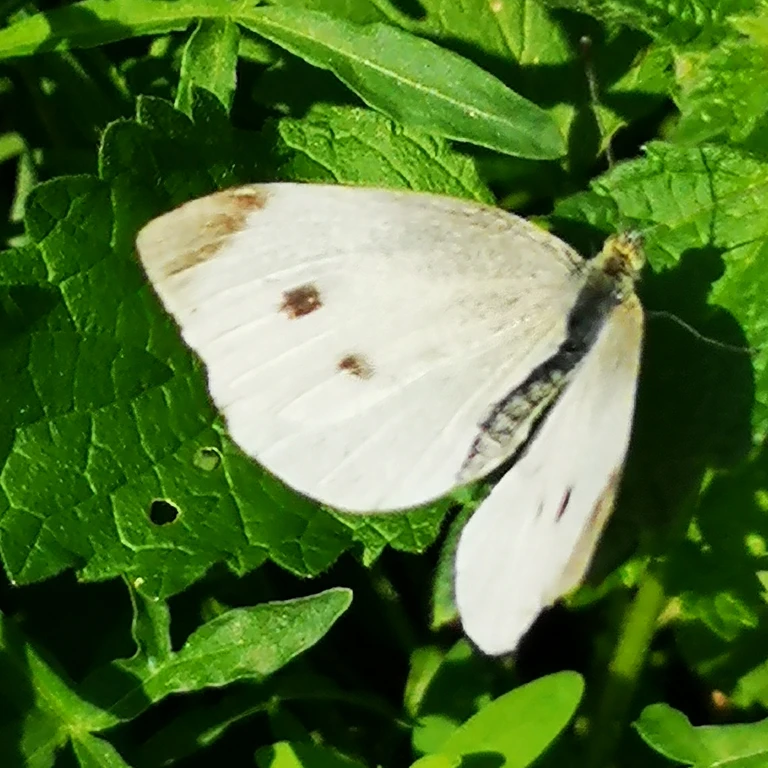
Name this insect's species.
Pieris rapae
